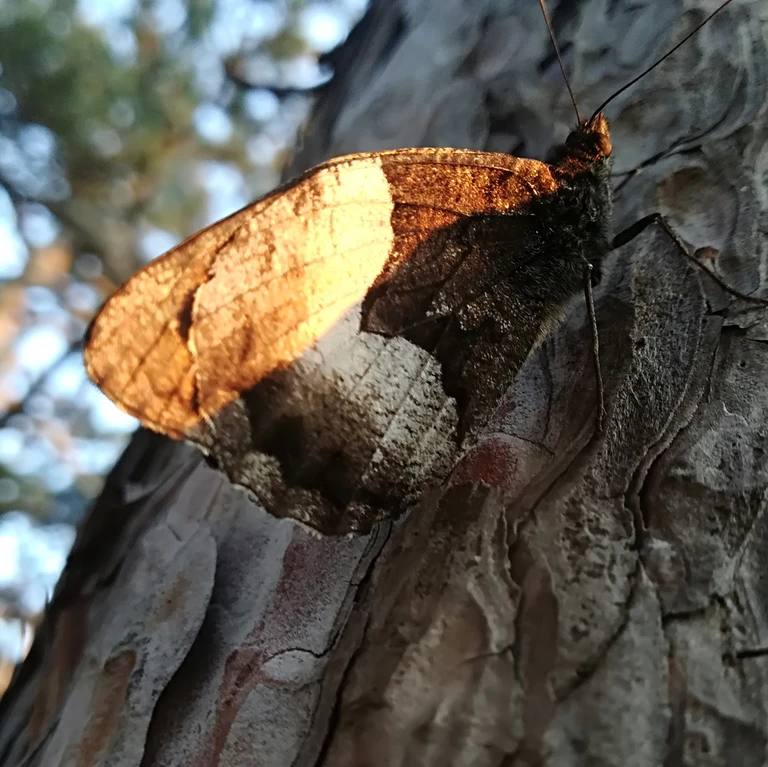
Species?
Hipparchia alcyone
